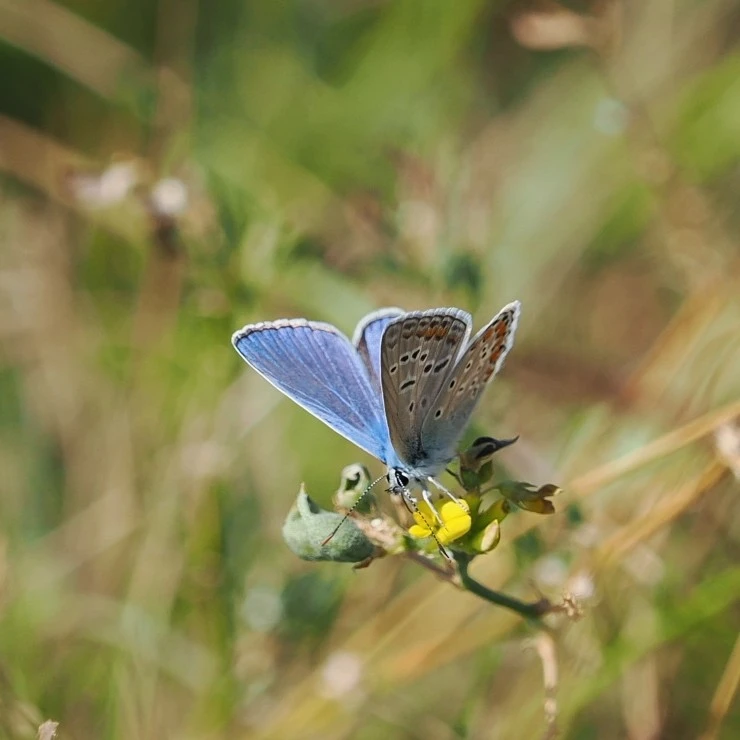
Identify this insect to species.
Polyommatus icarus
